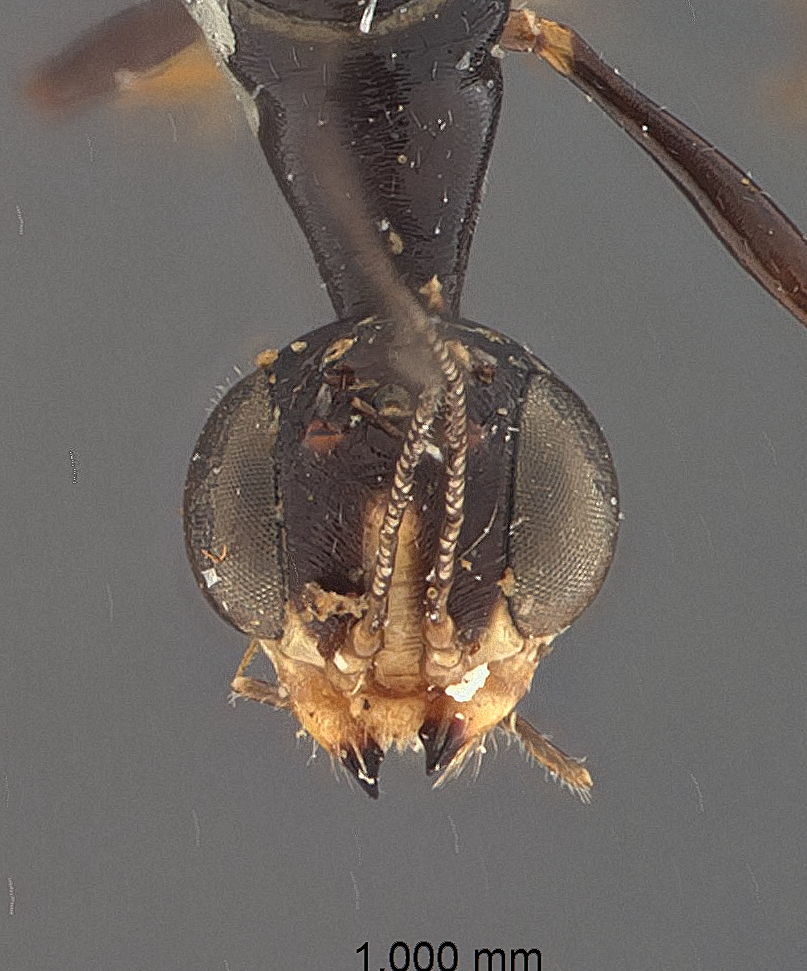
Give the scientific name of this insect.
Foenatopus cervinus
